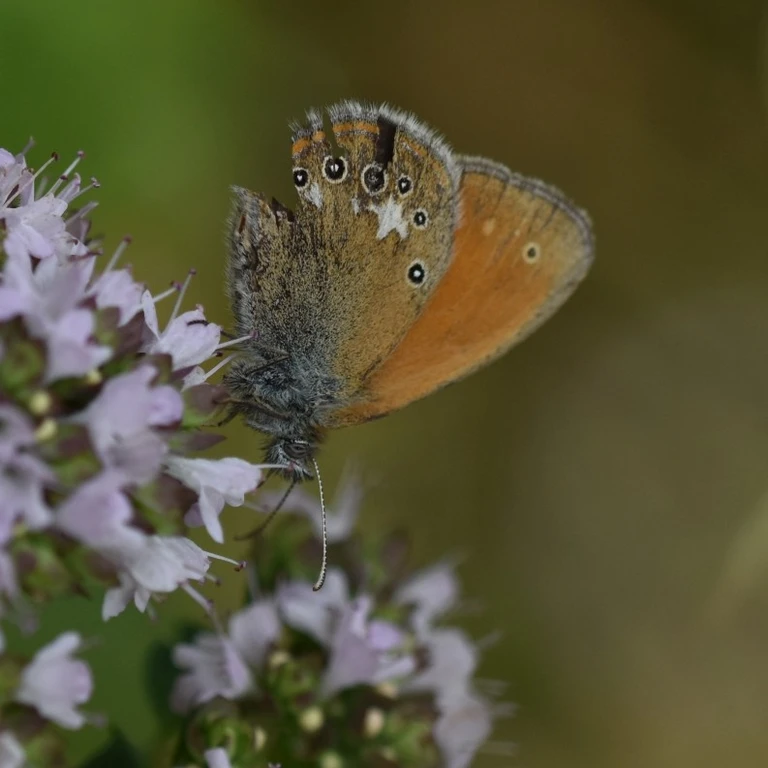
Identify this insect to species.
Coenonympha glycerion (also Coenonympha iphis)
